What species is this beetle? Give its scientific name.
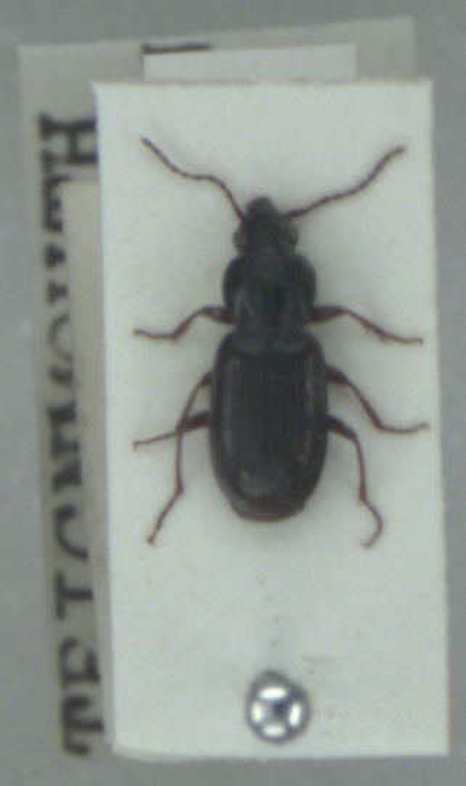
Pterostichus strenuus
